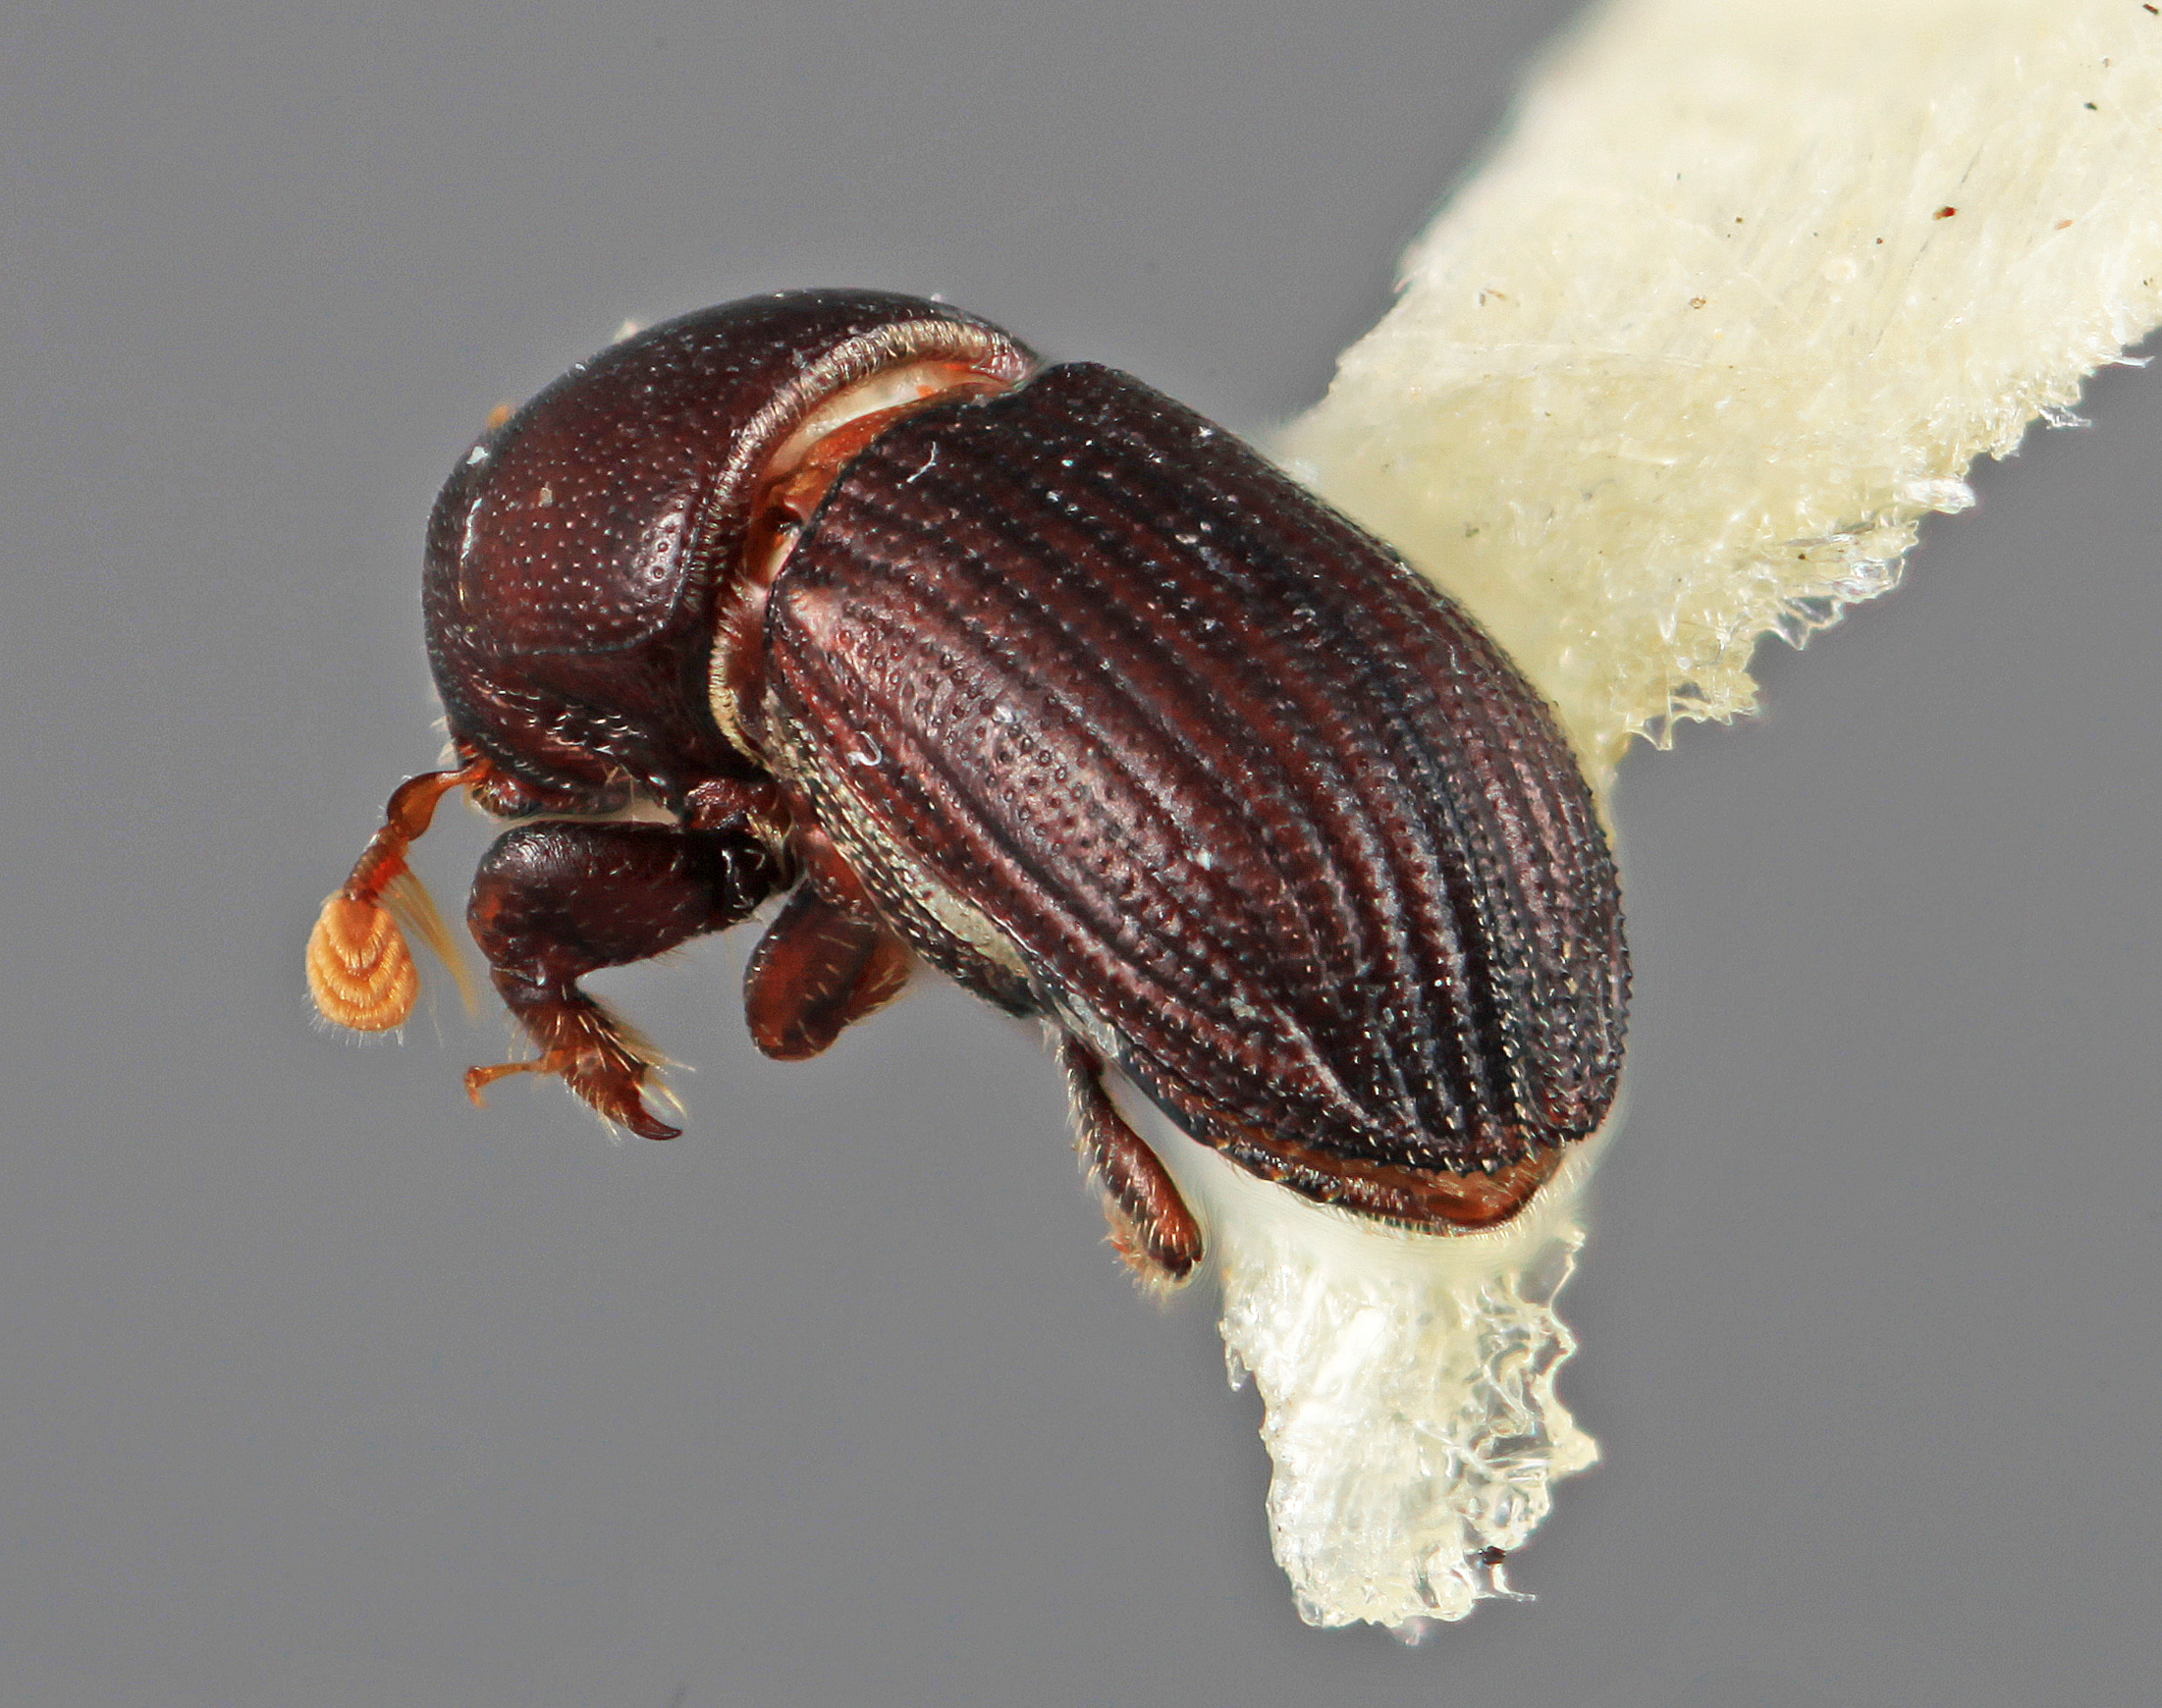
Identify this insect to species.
Cnemonyx evidens
